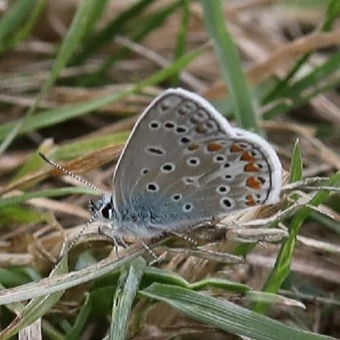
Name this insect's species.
Polyommatus icarus
